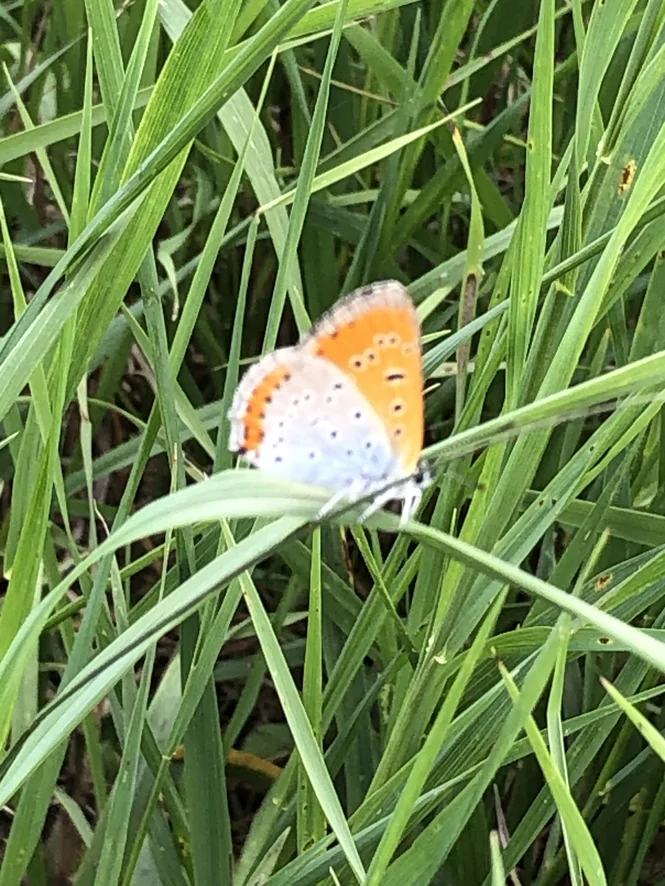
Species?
Lycaena dispar
